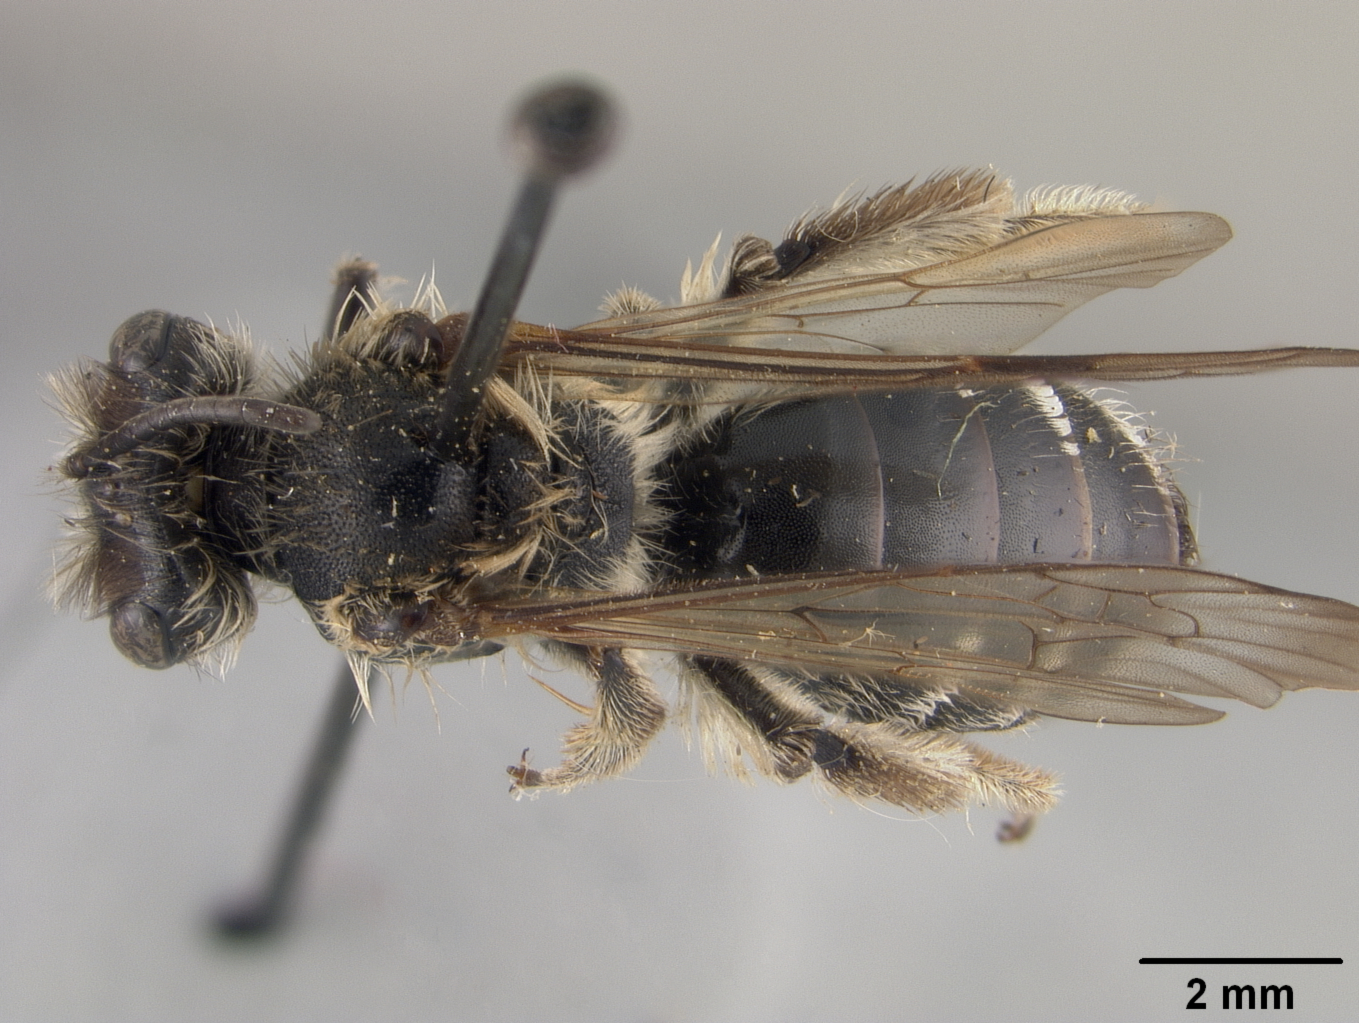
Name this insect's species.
Andrena azalearum
